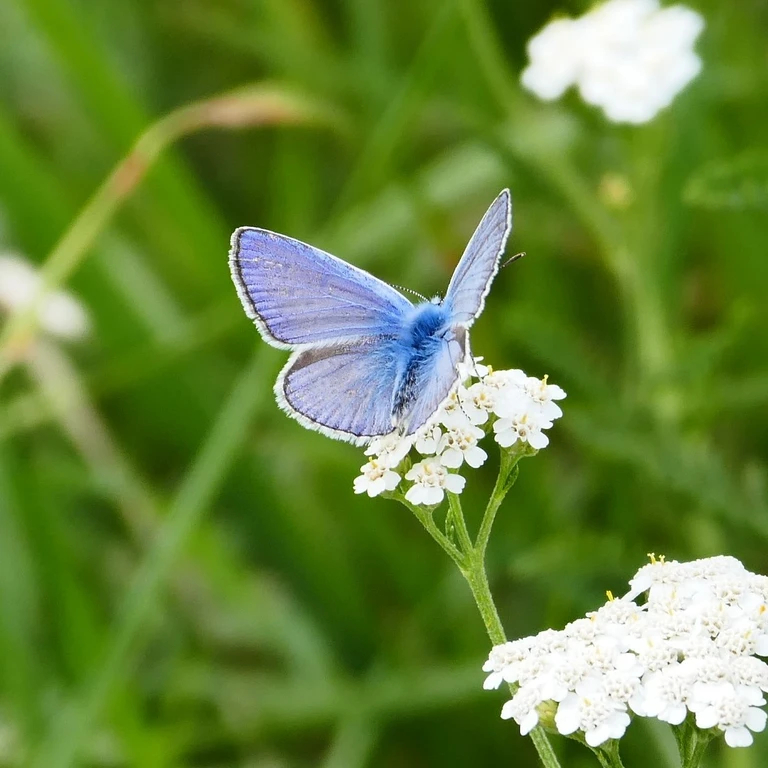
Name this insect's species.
Polyommatus icarus
